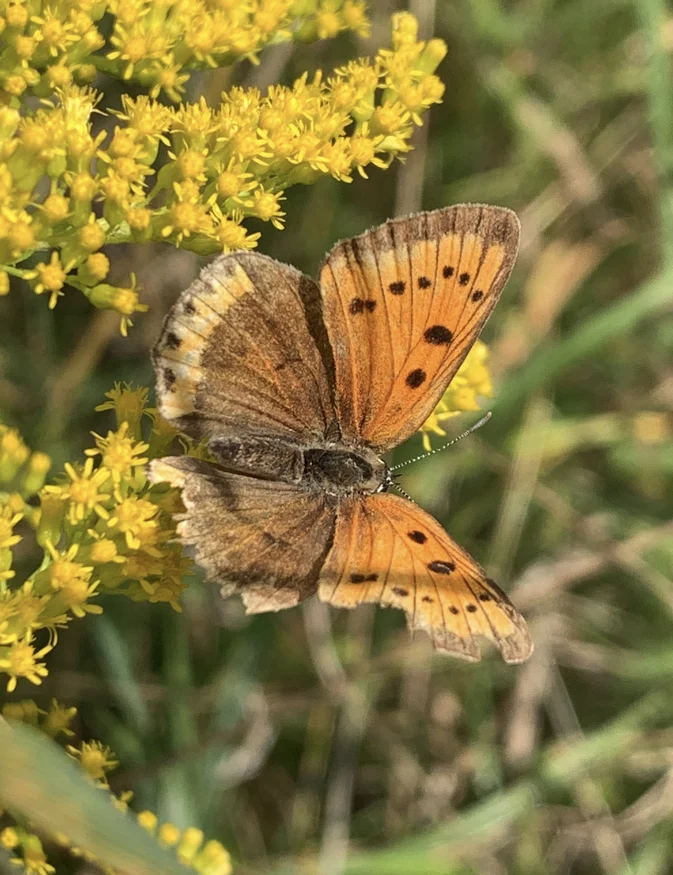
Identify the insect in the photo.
Lycaena dispar
